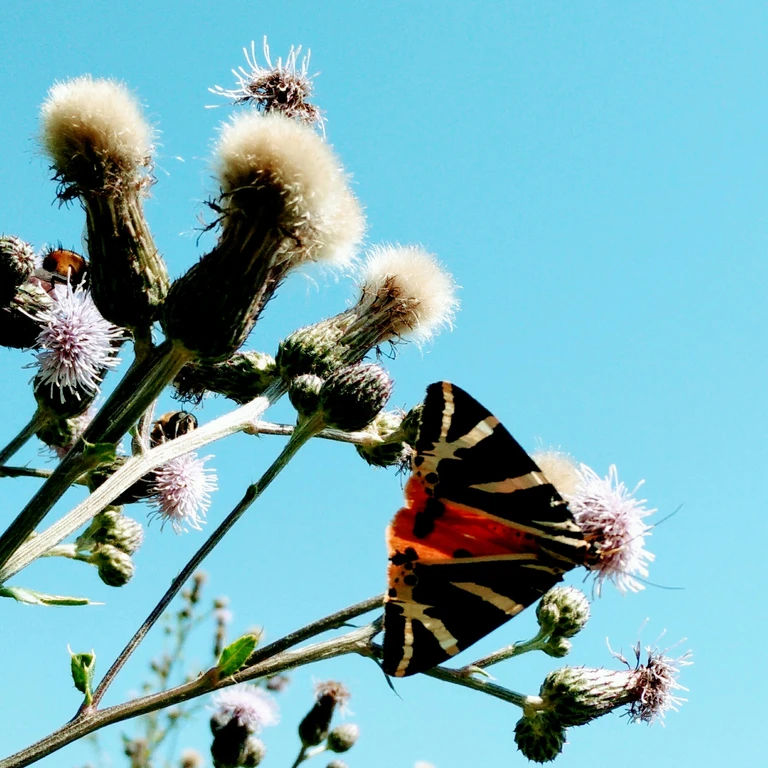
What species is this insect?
Euplagia quadripunctaria
